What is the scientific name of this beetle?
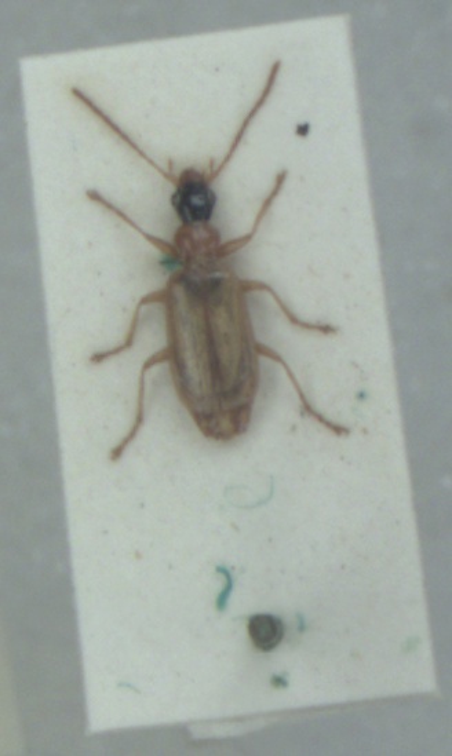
Demetrias atricapillus
